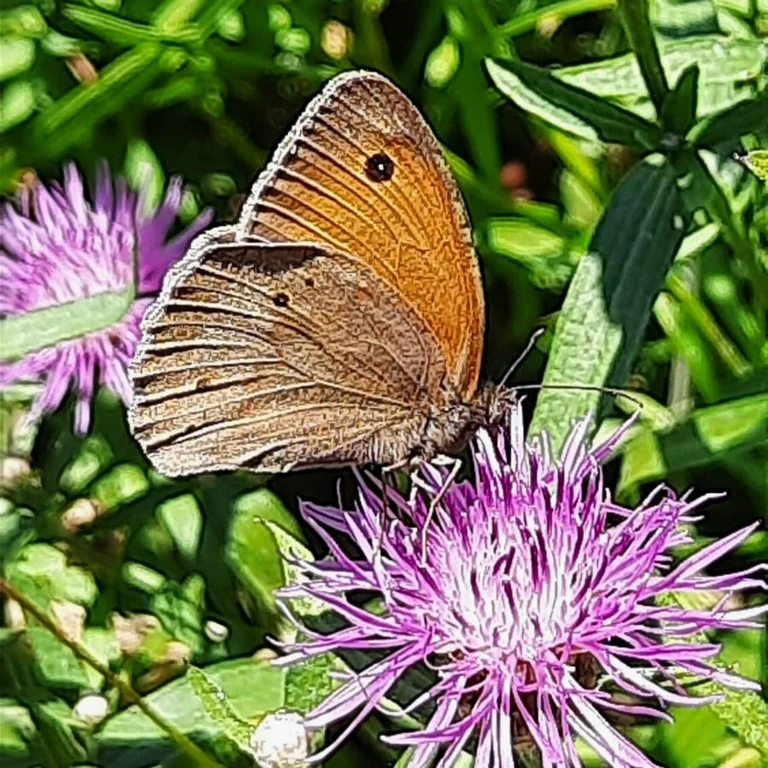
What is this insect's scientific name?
Maniola jurtina
